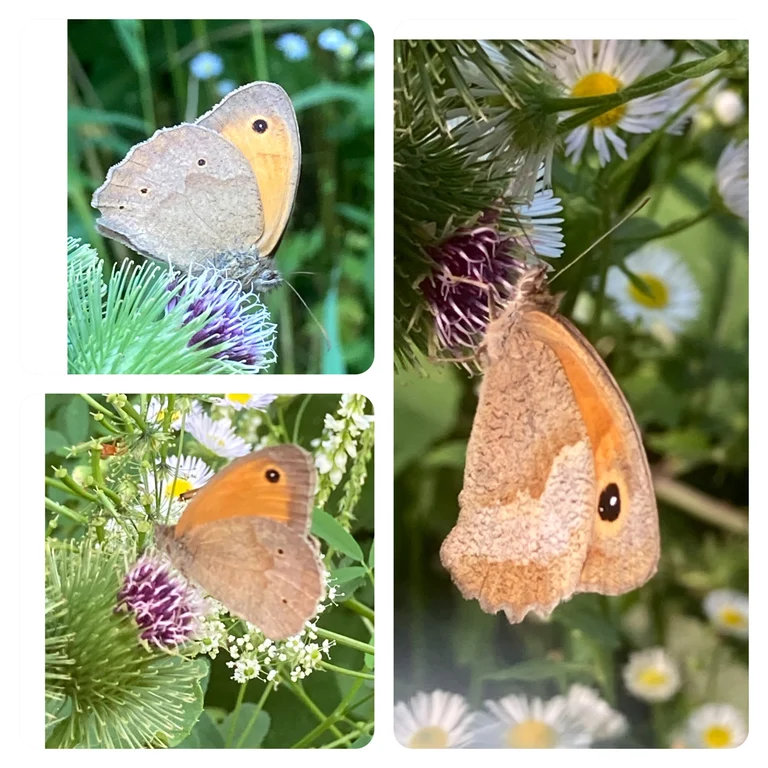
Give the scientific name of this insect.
Maniola jurtina
